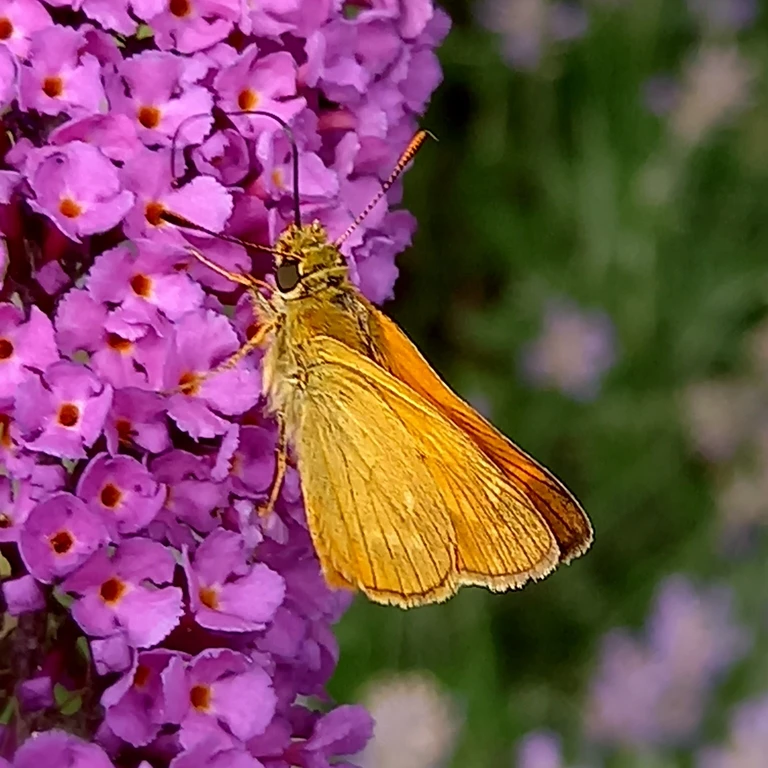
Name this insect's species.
Ochlodes sylvanus (also Ochlodes venata)
